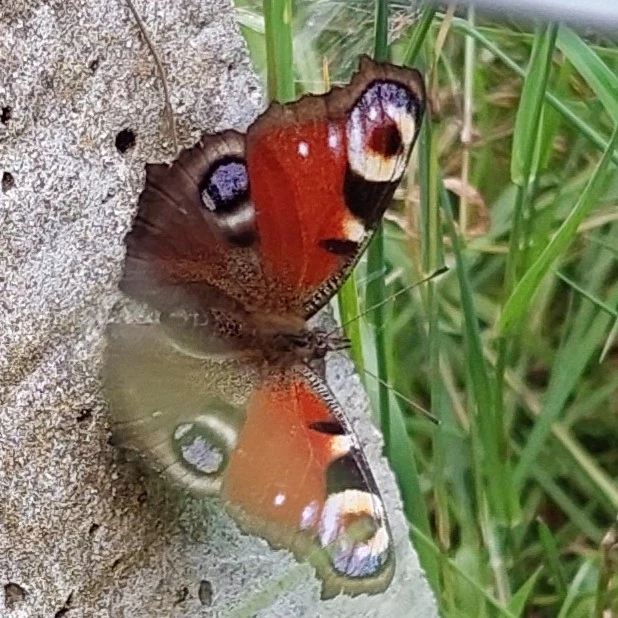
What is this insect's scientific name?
Aglais io
